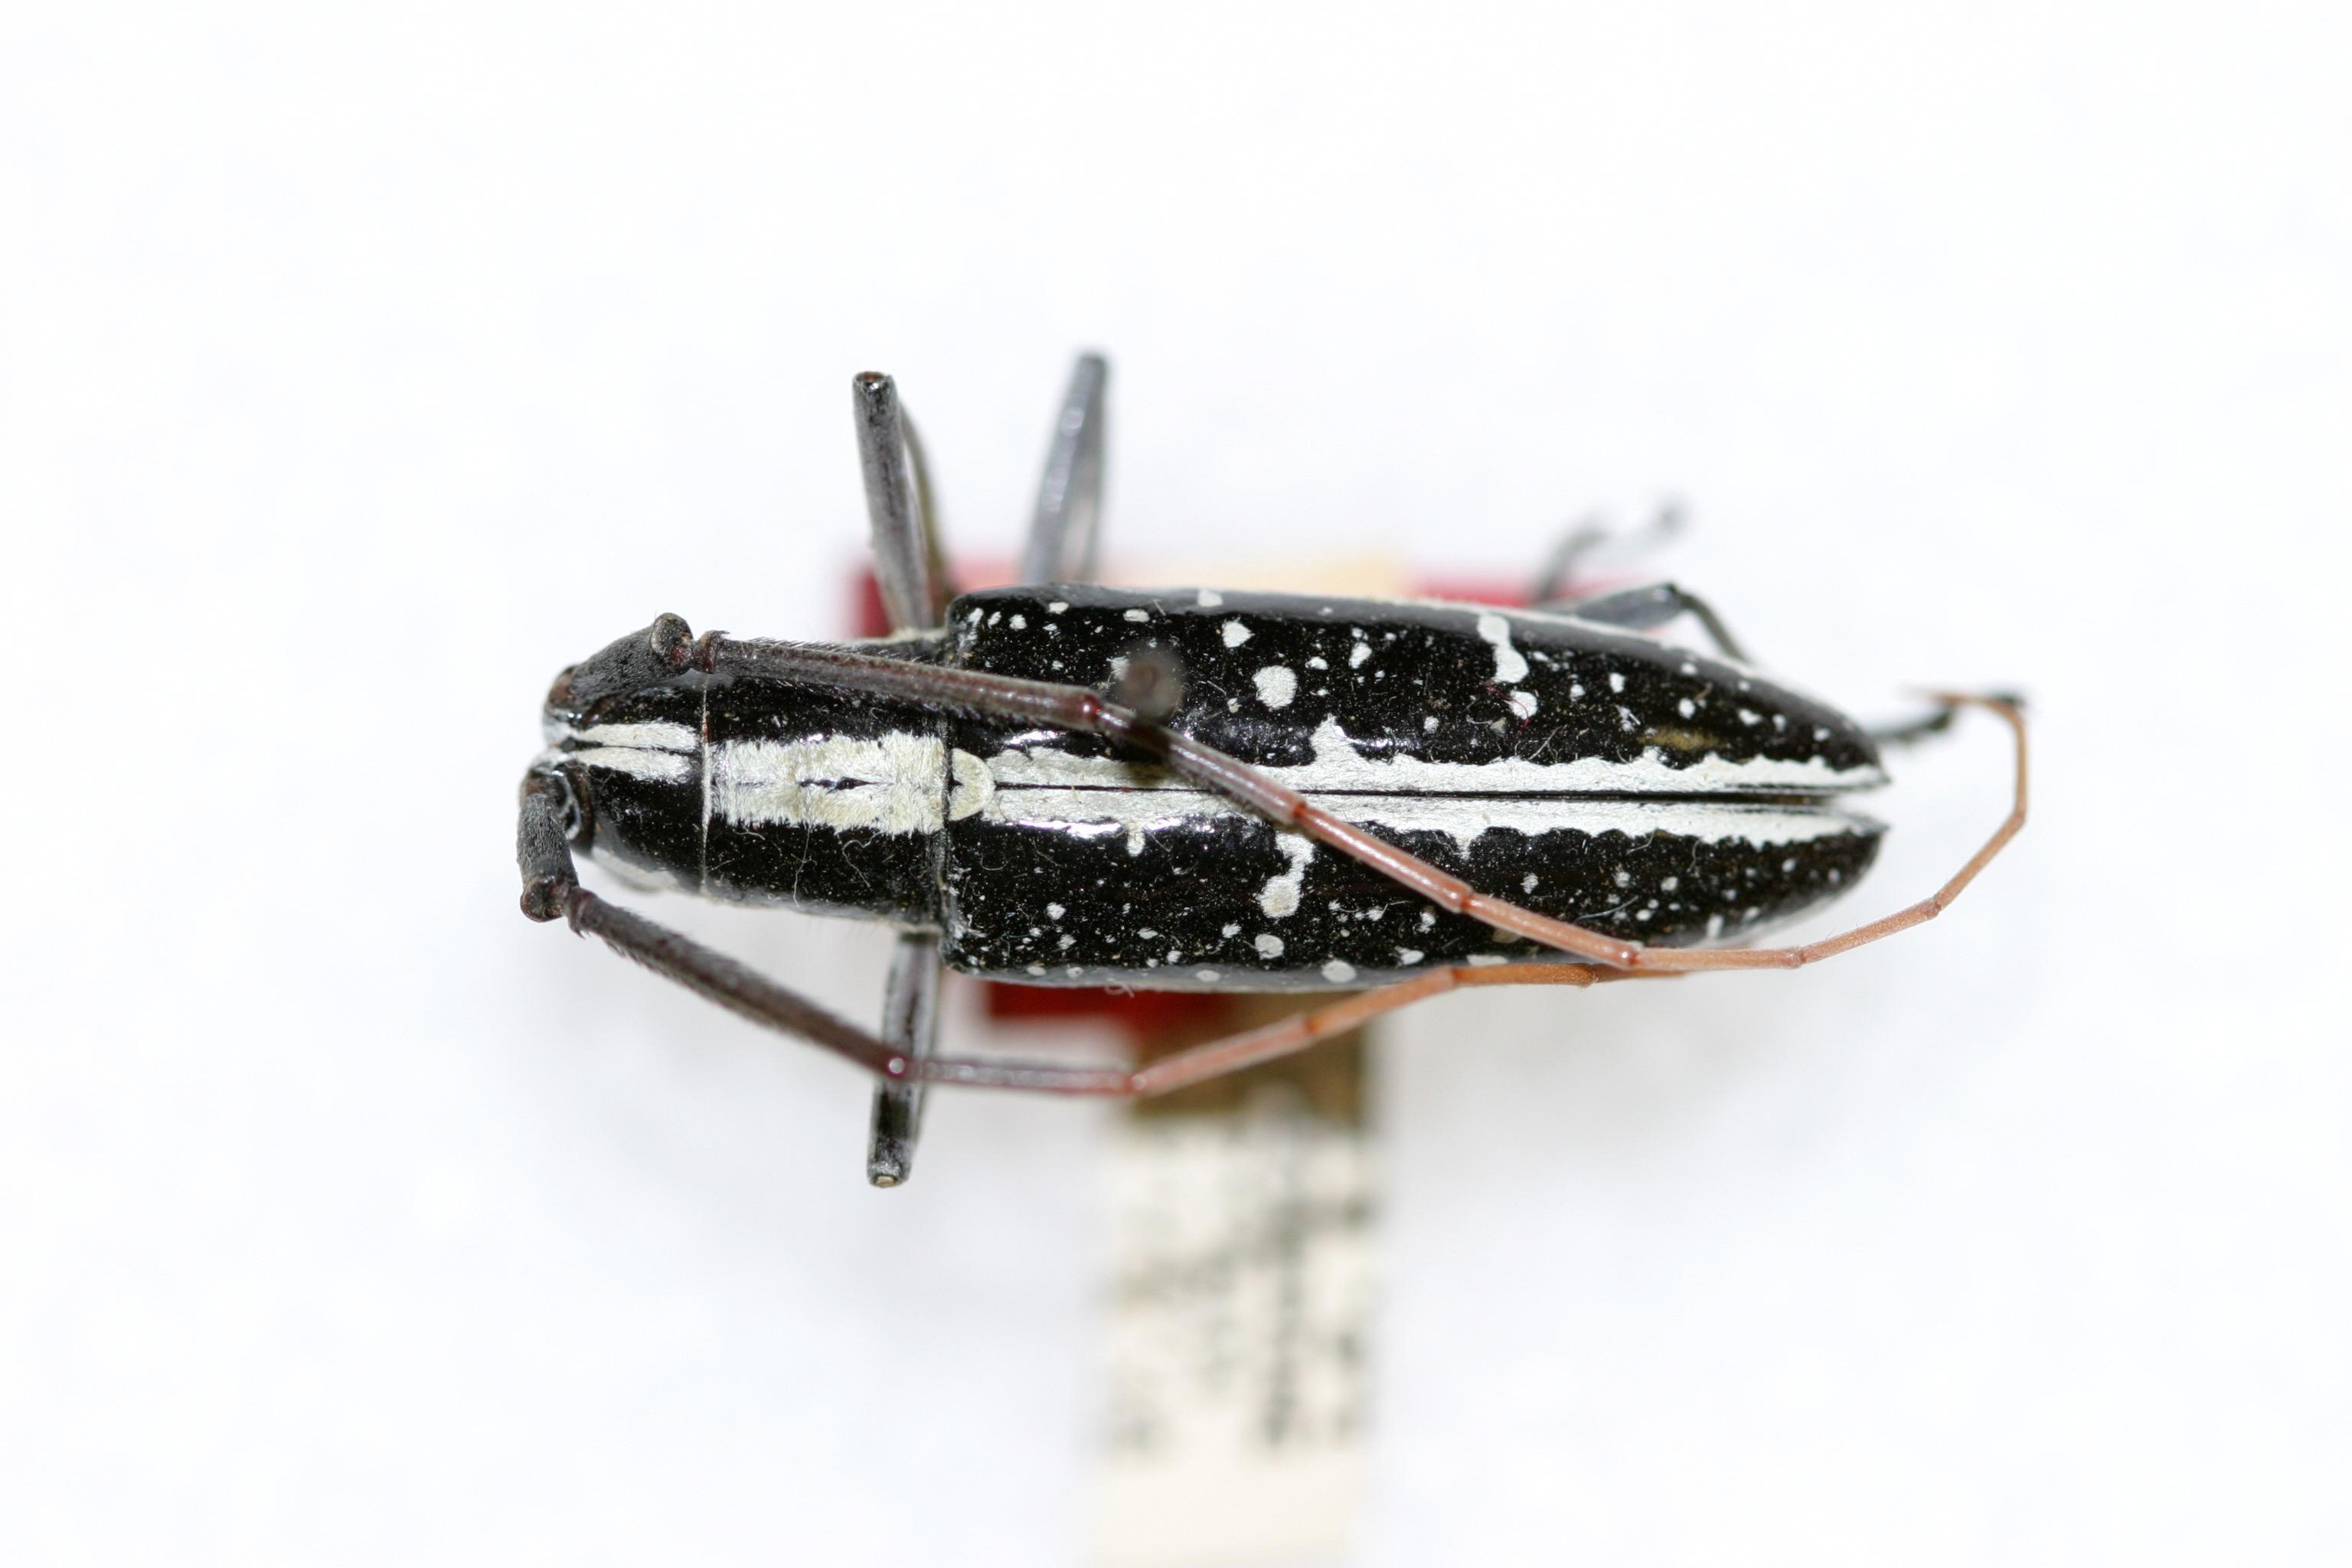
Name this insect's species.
Ptychodes bifasciatus
